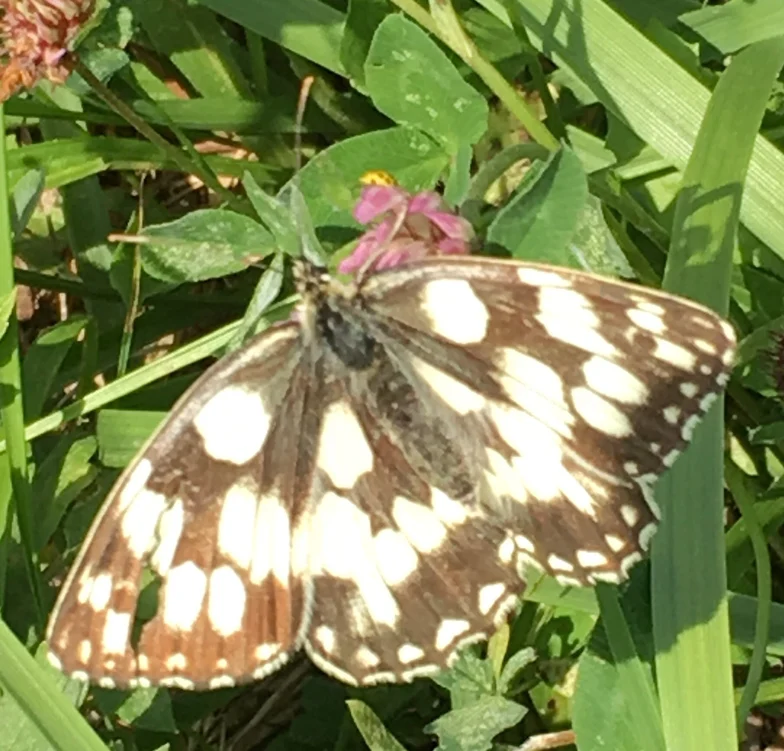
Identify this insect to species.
Melanargia galathea
